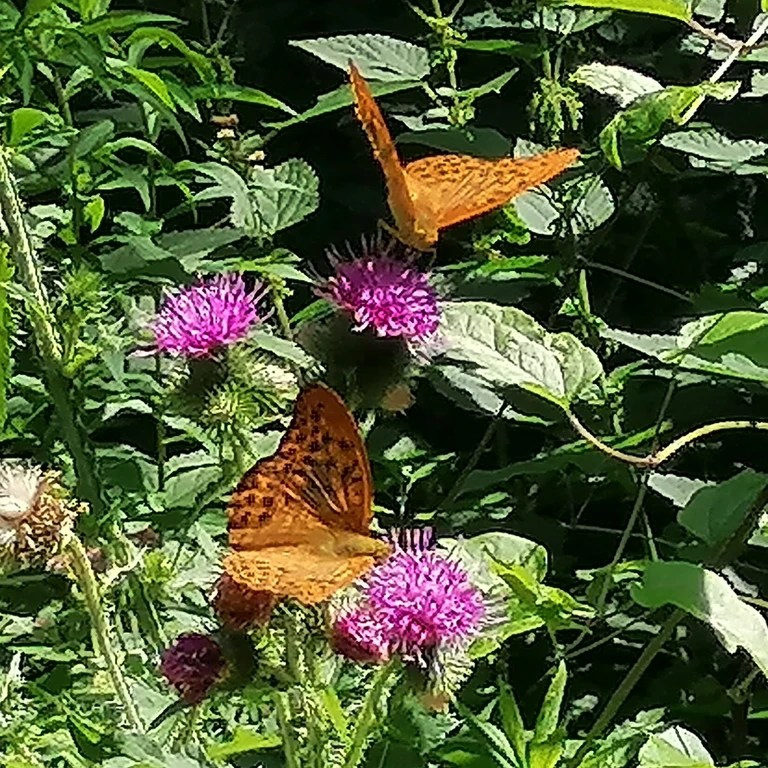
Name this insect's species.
Argynnis paphia
